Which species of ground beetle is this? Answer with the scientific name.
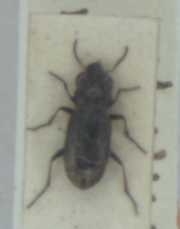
Notiophilus biguttatus
